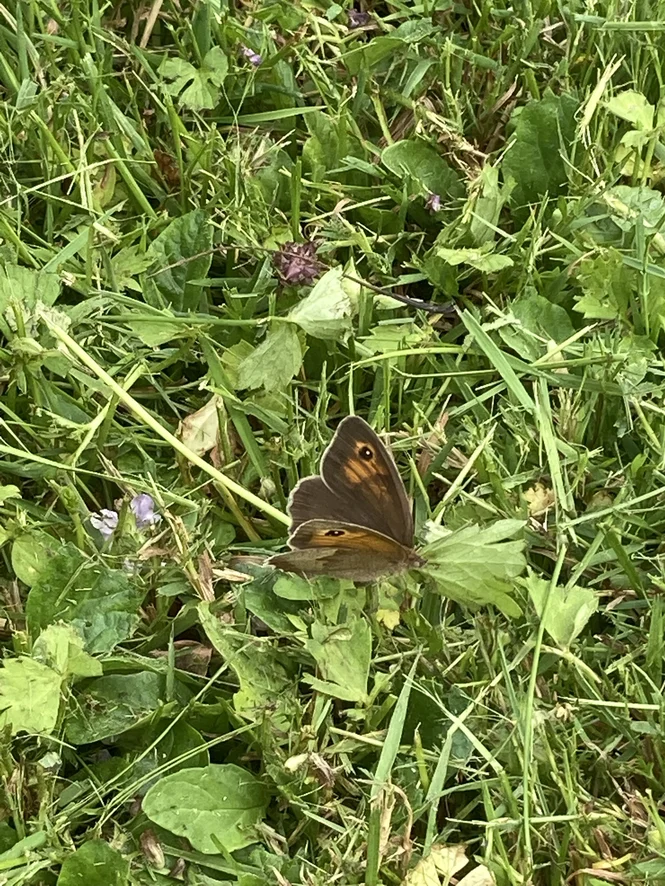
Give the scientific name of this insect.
Maniola jurtina
